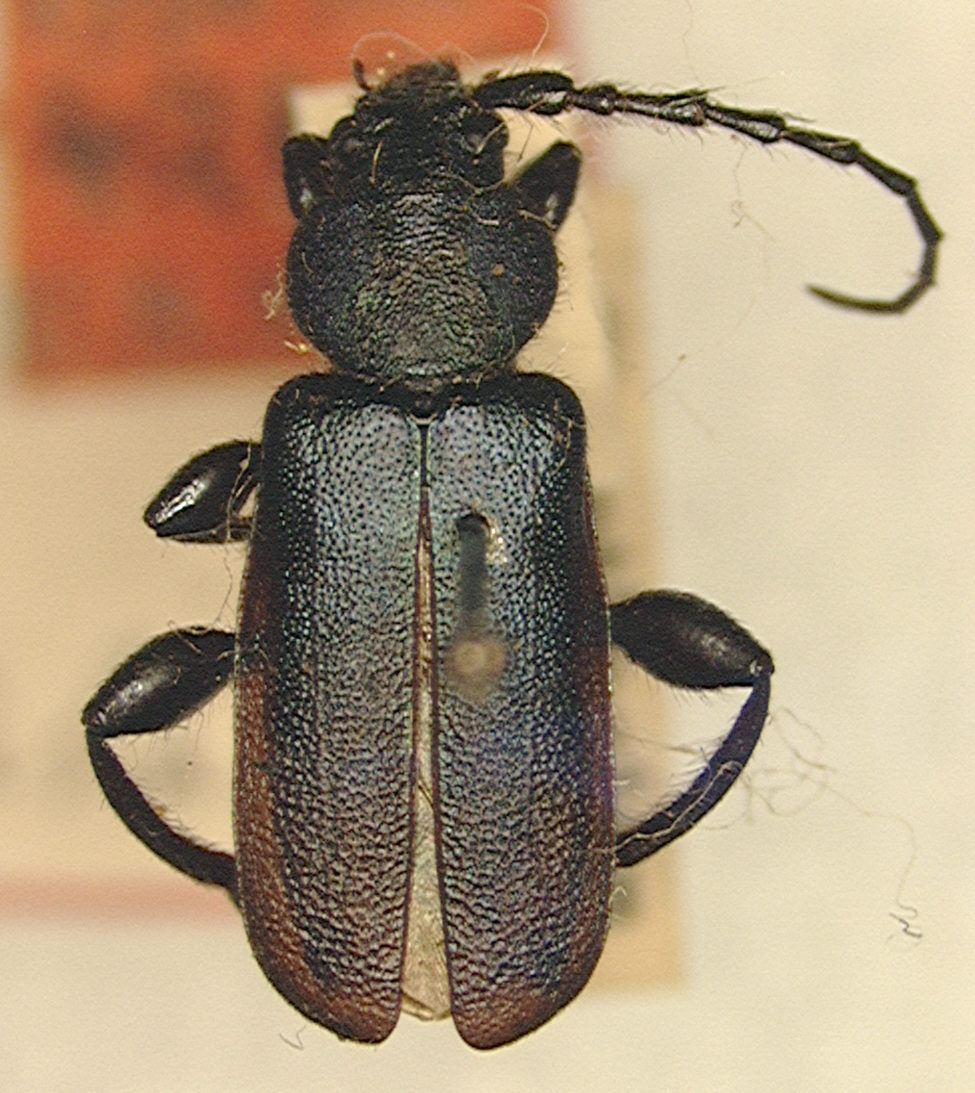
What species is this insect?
Callidium schotti
